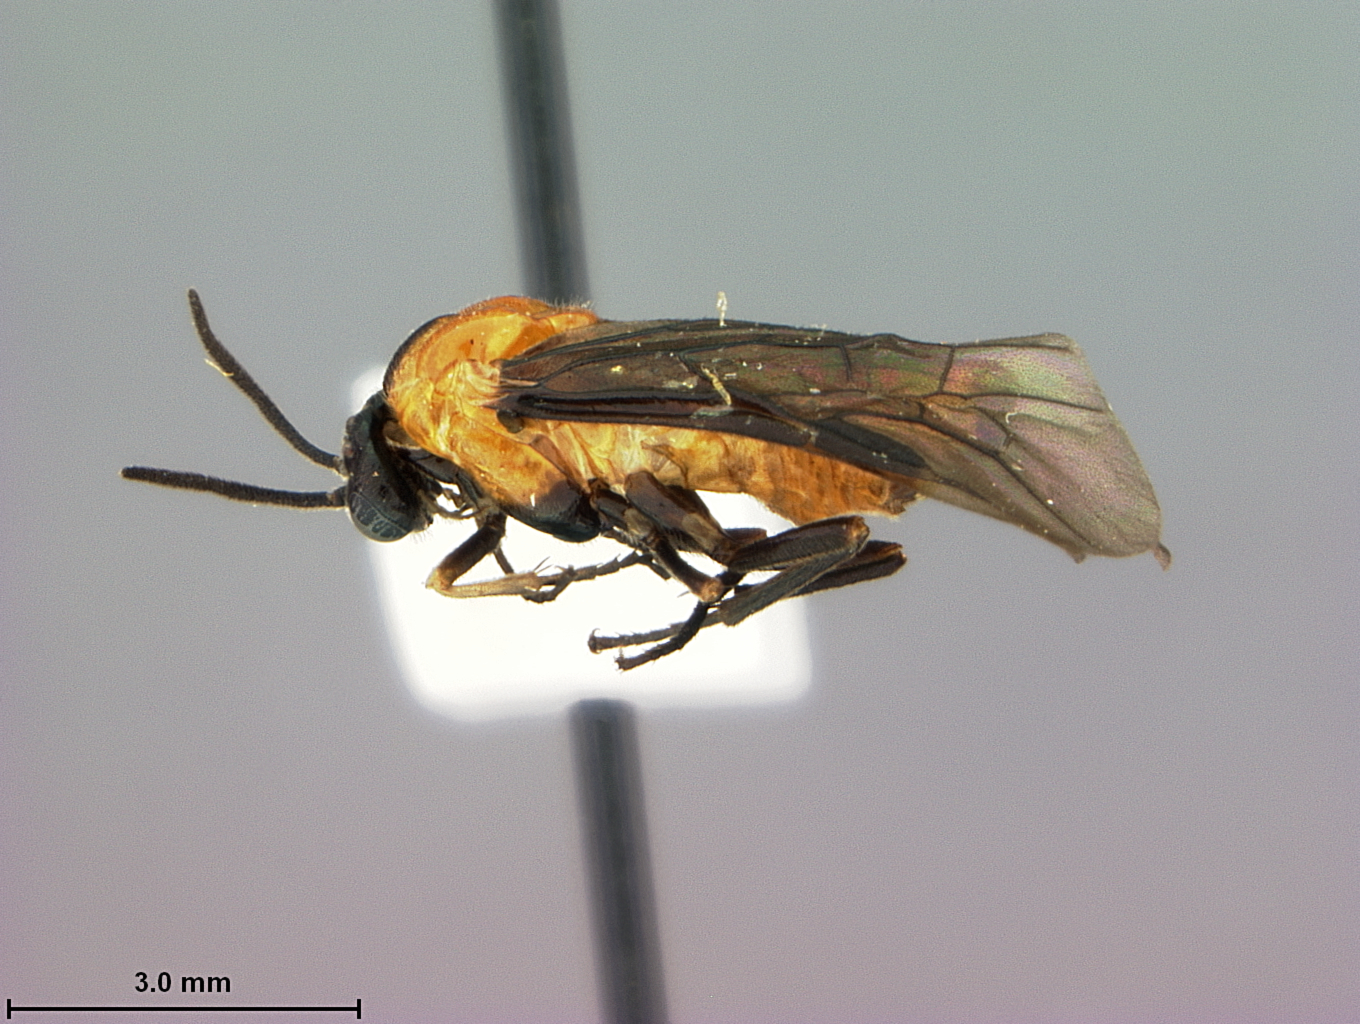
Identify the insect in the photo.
Sphacophilus hamus
